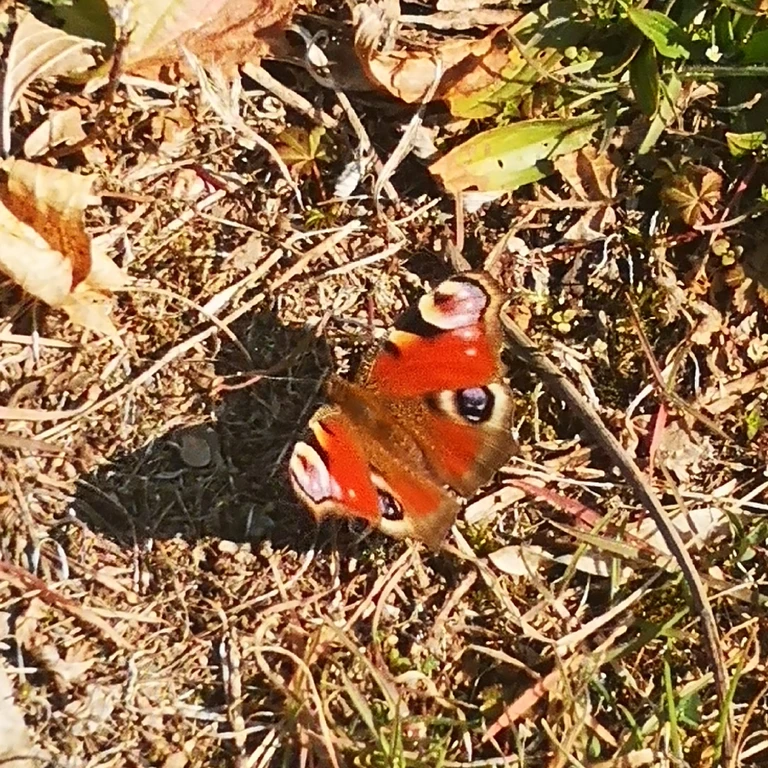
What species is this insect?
Aglais io
